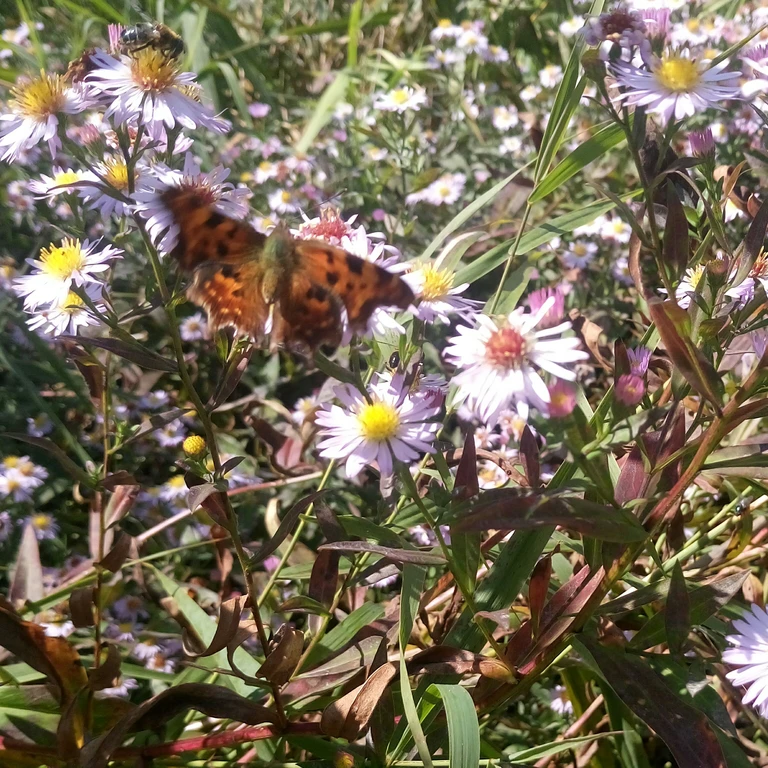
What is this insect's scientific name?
Polygonia c-album
